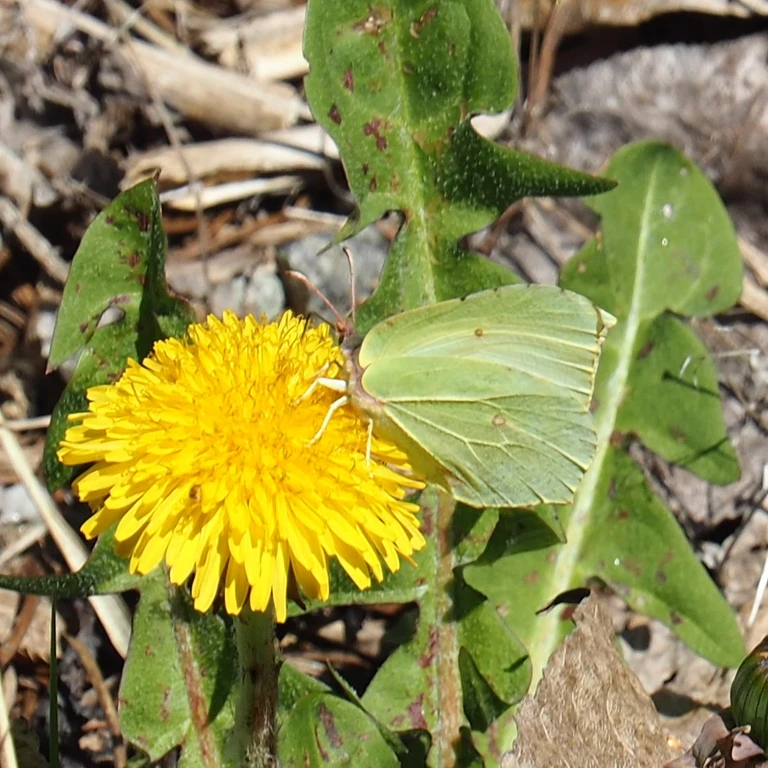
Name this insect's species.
Gonepteryx rhamni
